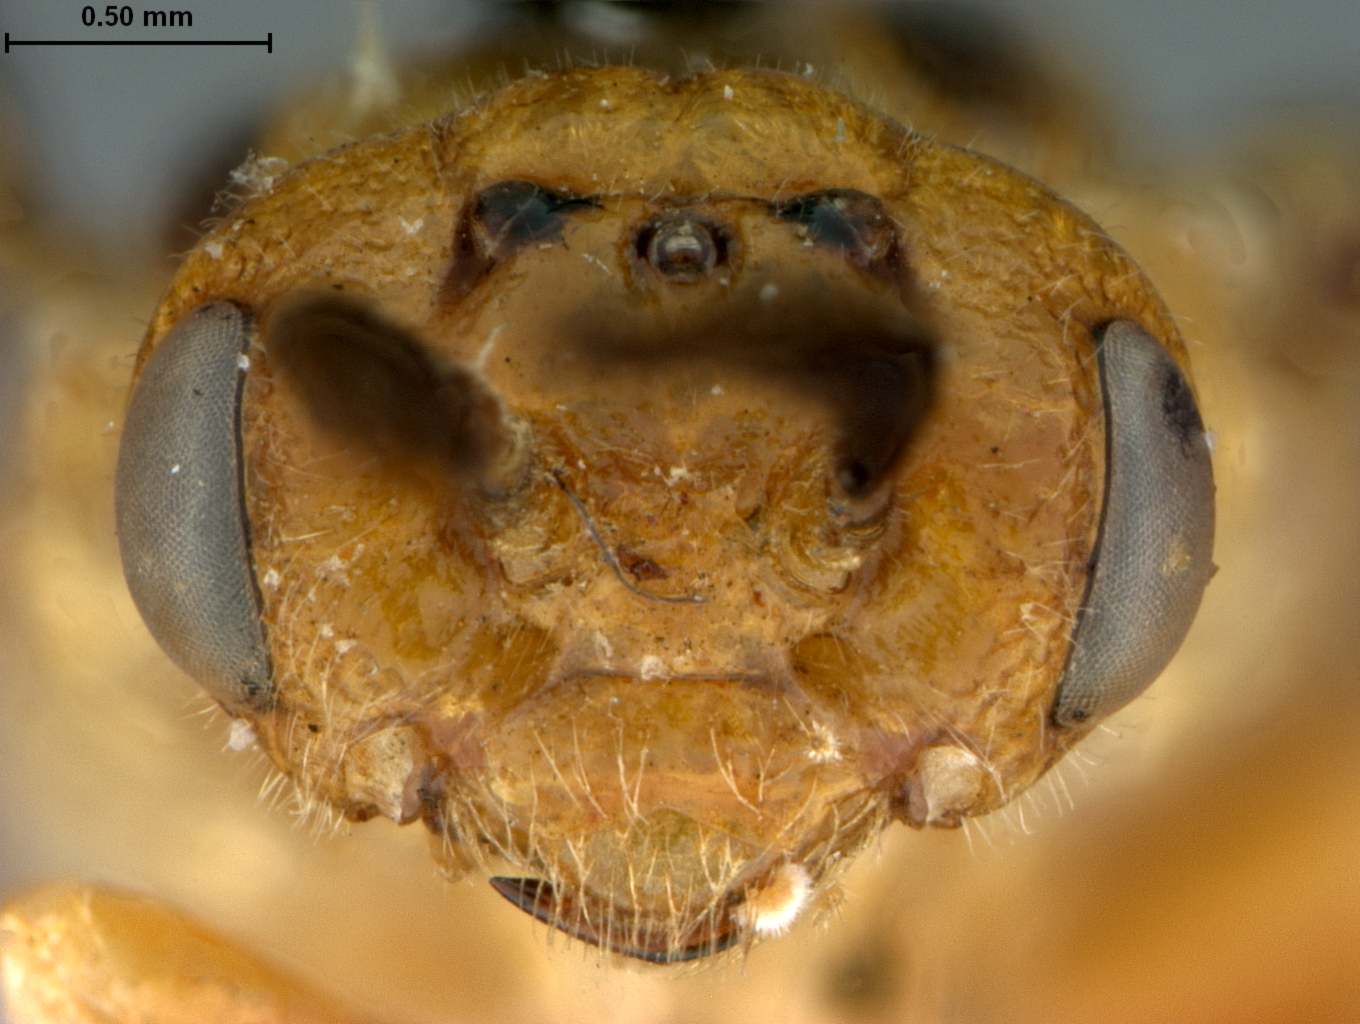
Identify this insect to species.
Neodiprion demoides
